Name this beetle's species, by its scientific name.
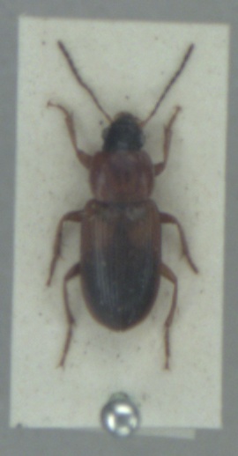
Stenolophus teutonus
